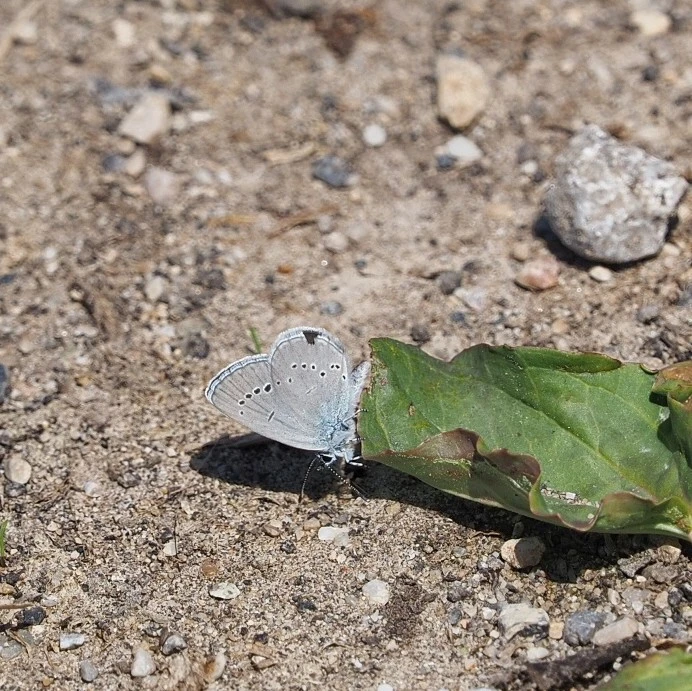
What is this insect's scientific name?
Cupido minimus
